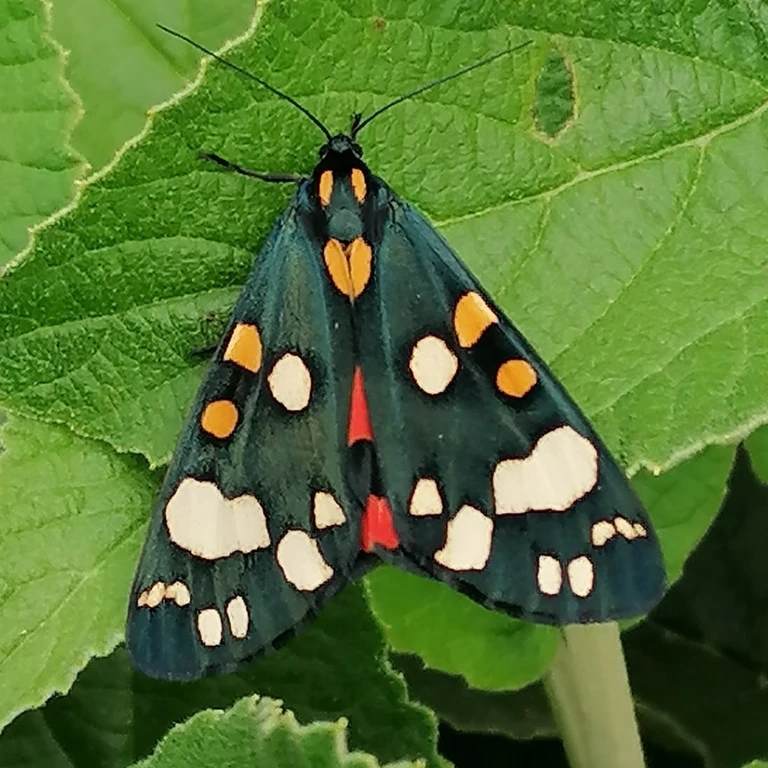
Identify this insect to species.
Callimorpha dominula
